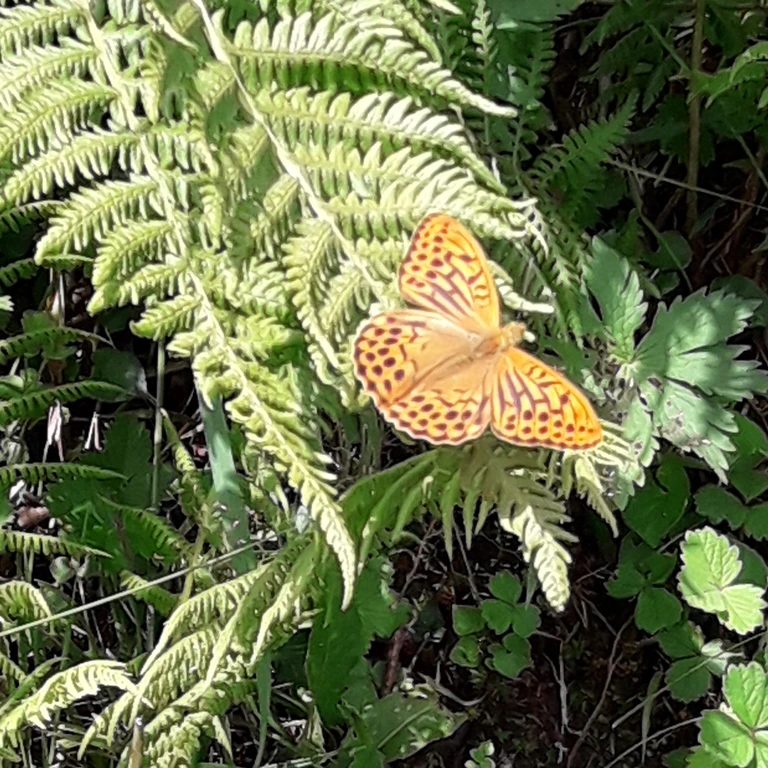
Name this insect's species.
Argynnis paphia
